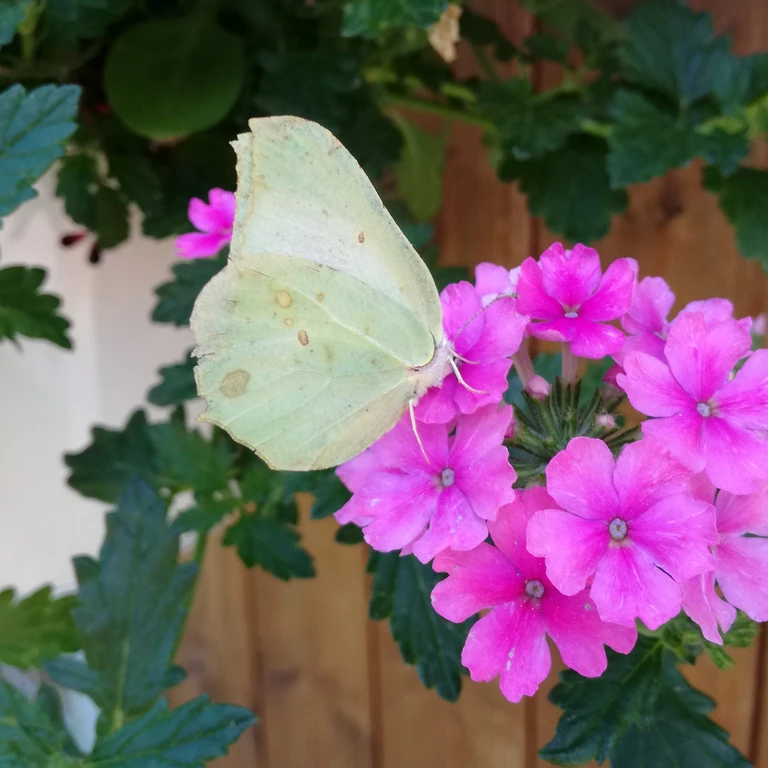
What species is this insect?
Gonepteryx rhamni
